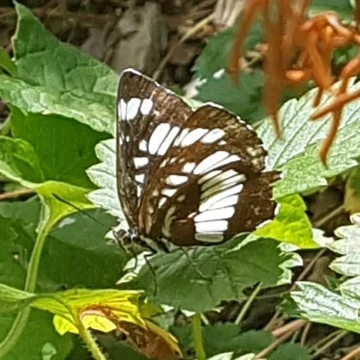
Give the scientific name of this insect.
Neptis rivularis
